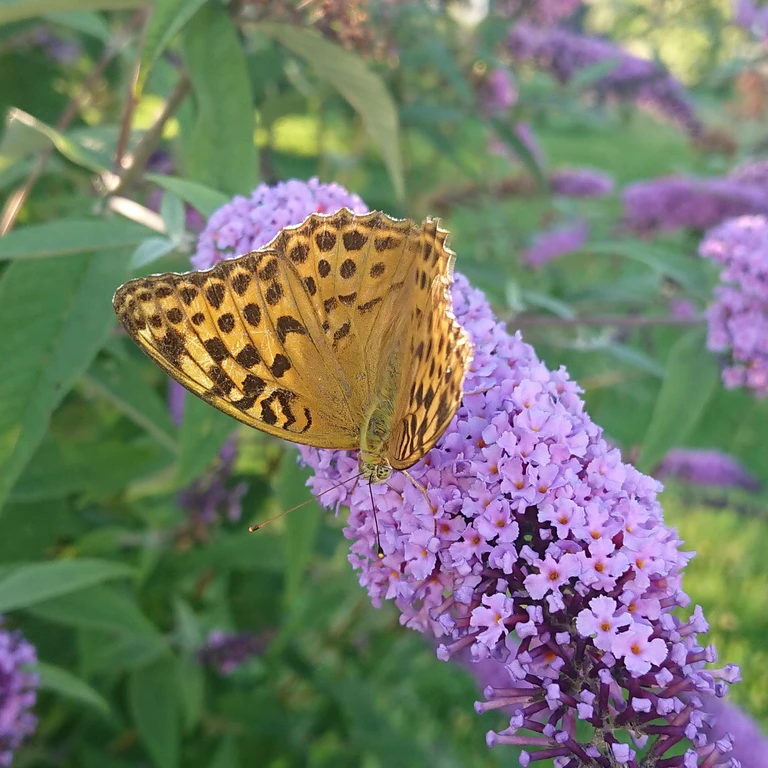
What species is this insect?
Argynnis paphia
